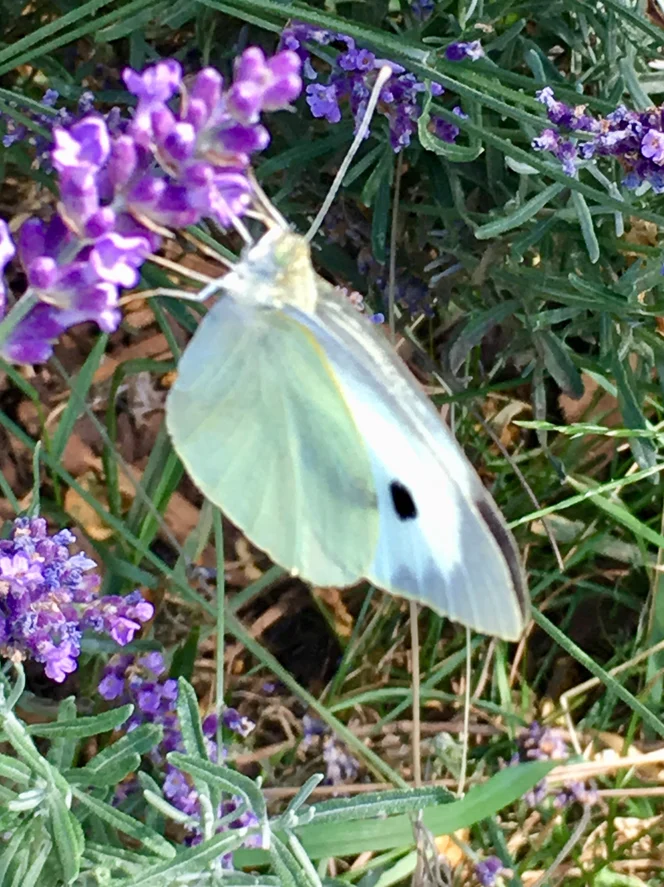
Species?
Pieris brassicae
